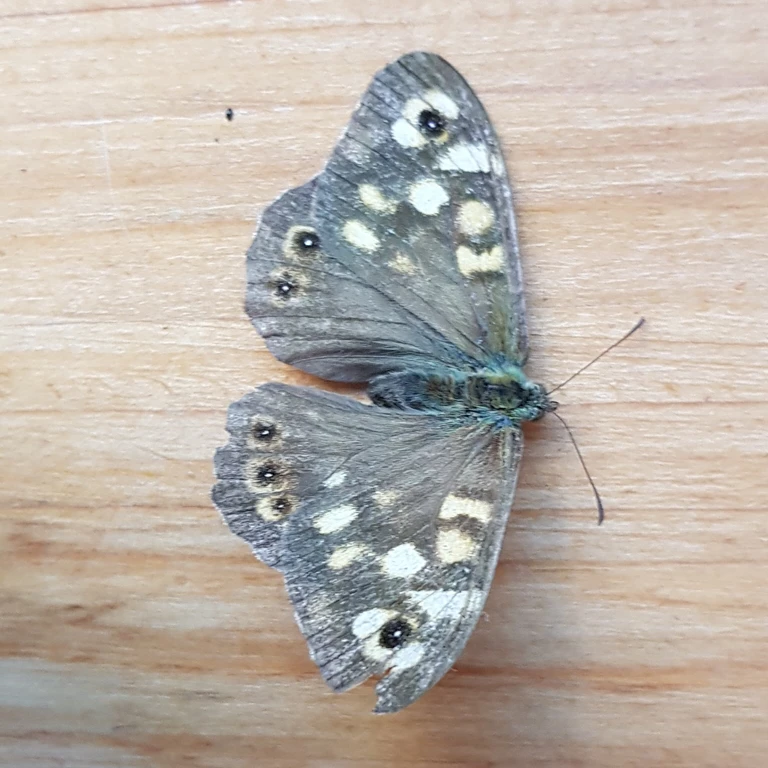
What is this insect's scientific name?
Pararge aegeria
